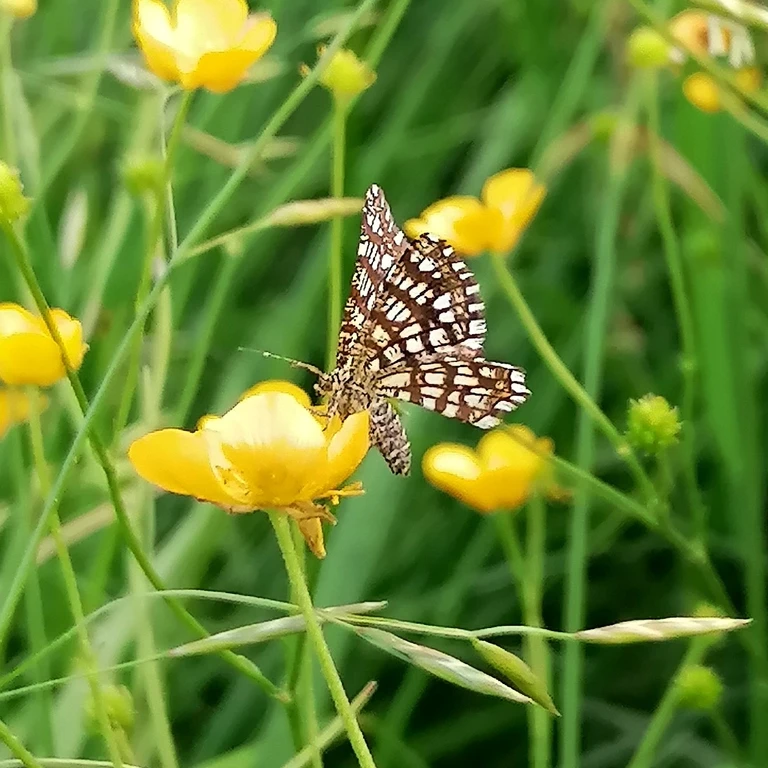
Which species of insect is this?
Chiasmia clathrata
